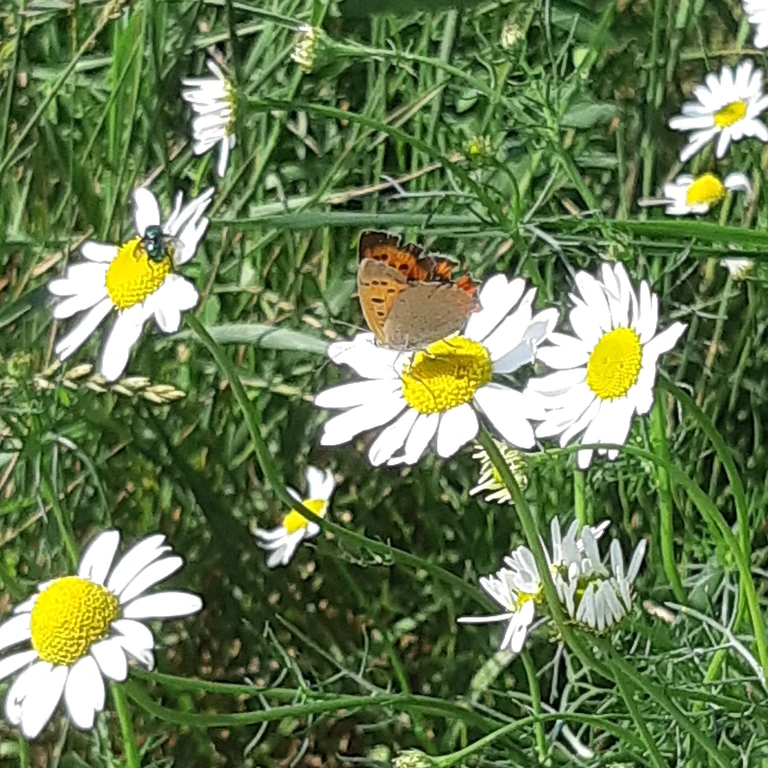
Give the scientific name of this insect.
Lycaena phlaeas
